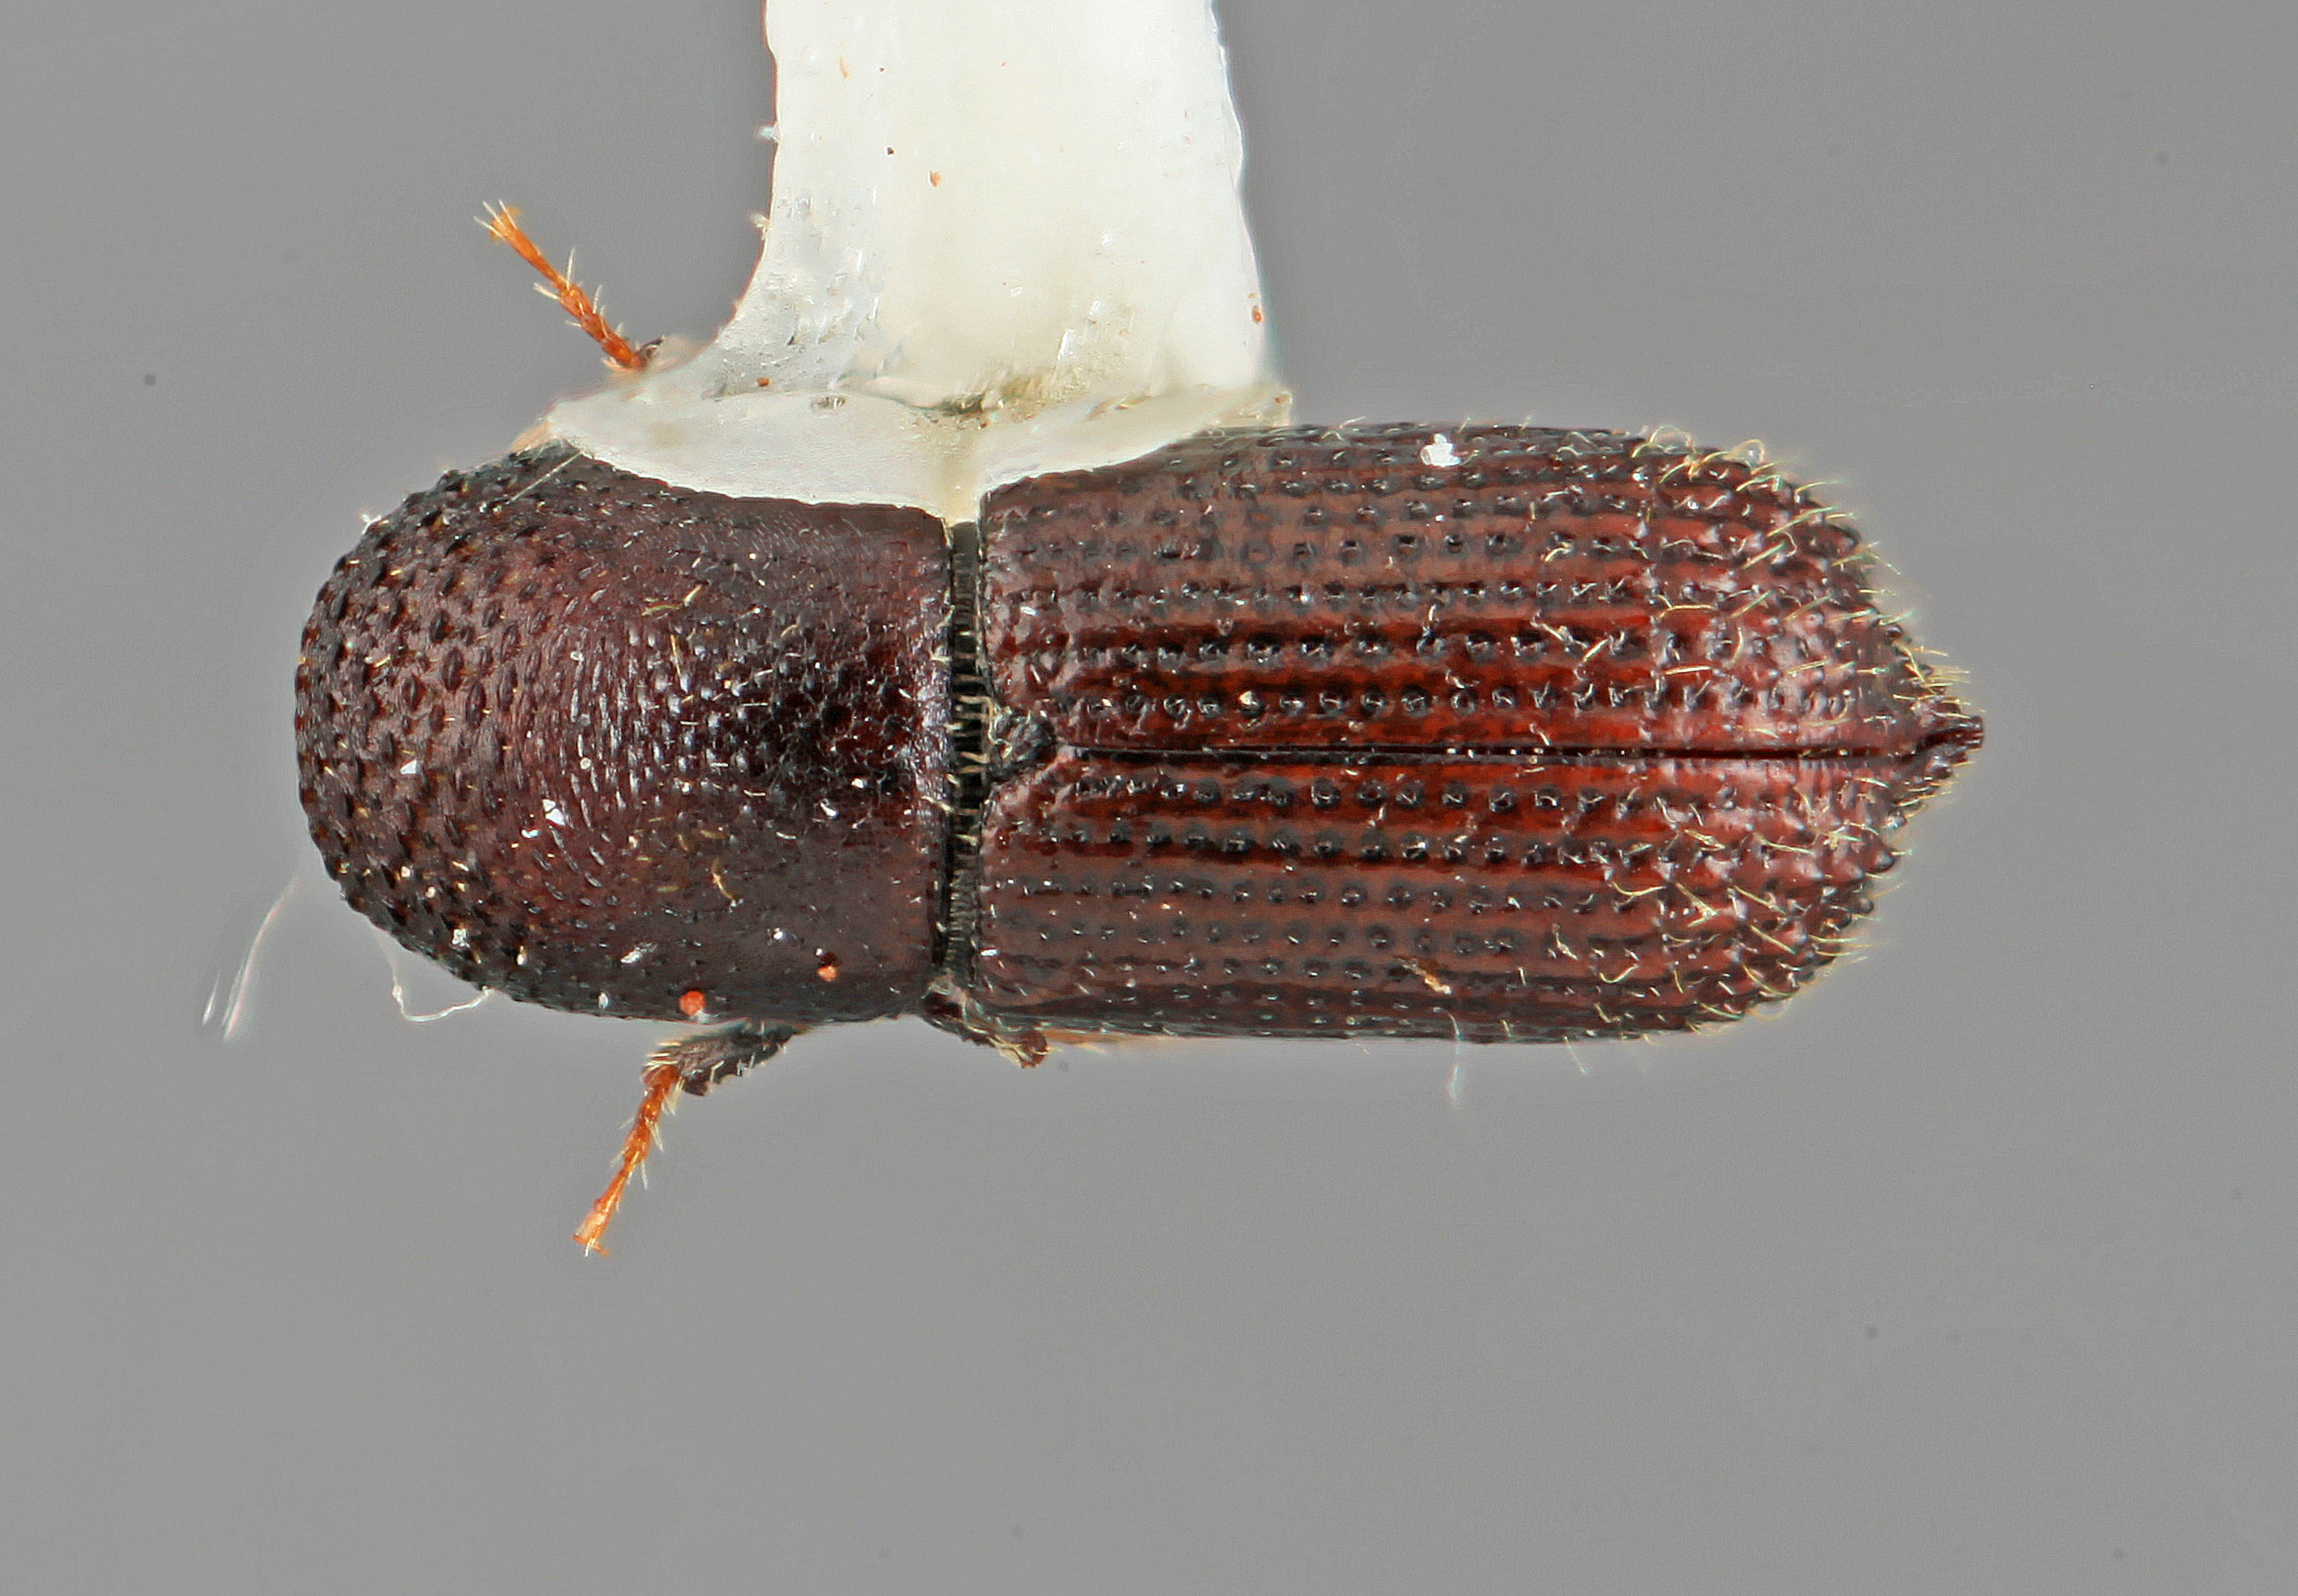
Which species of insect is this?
Hylocurus torosus
